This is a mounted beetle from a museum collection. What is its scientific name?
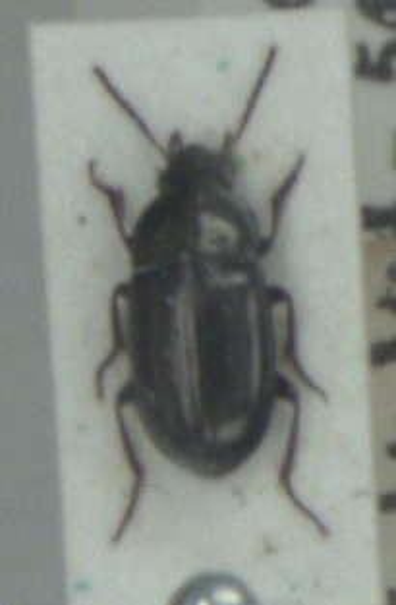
Amara tibialis
